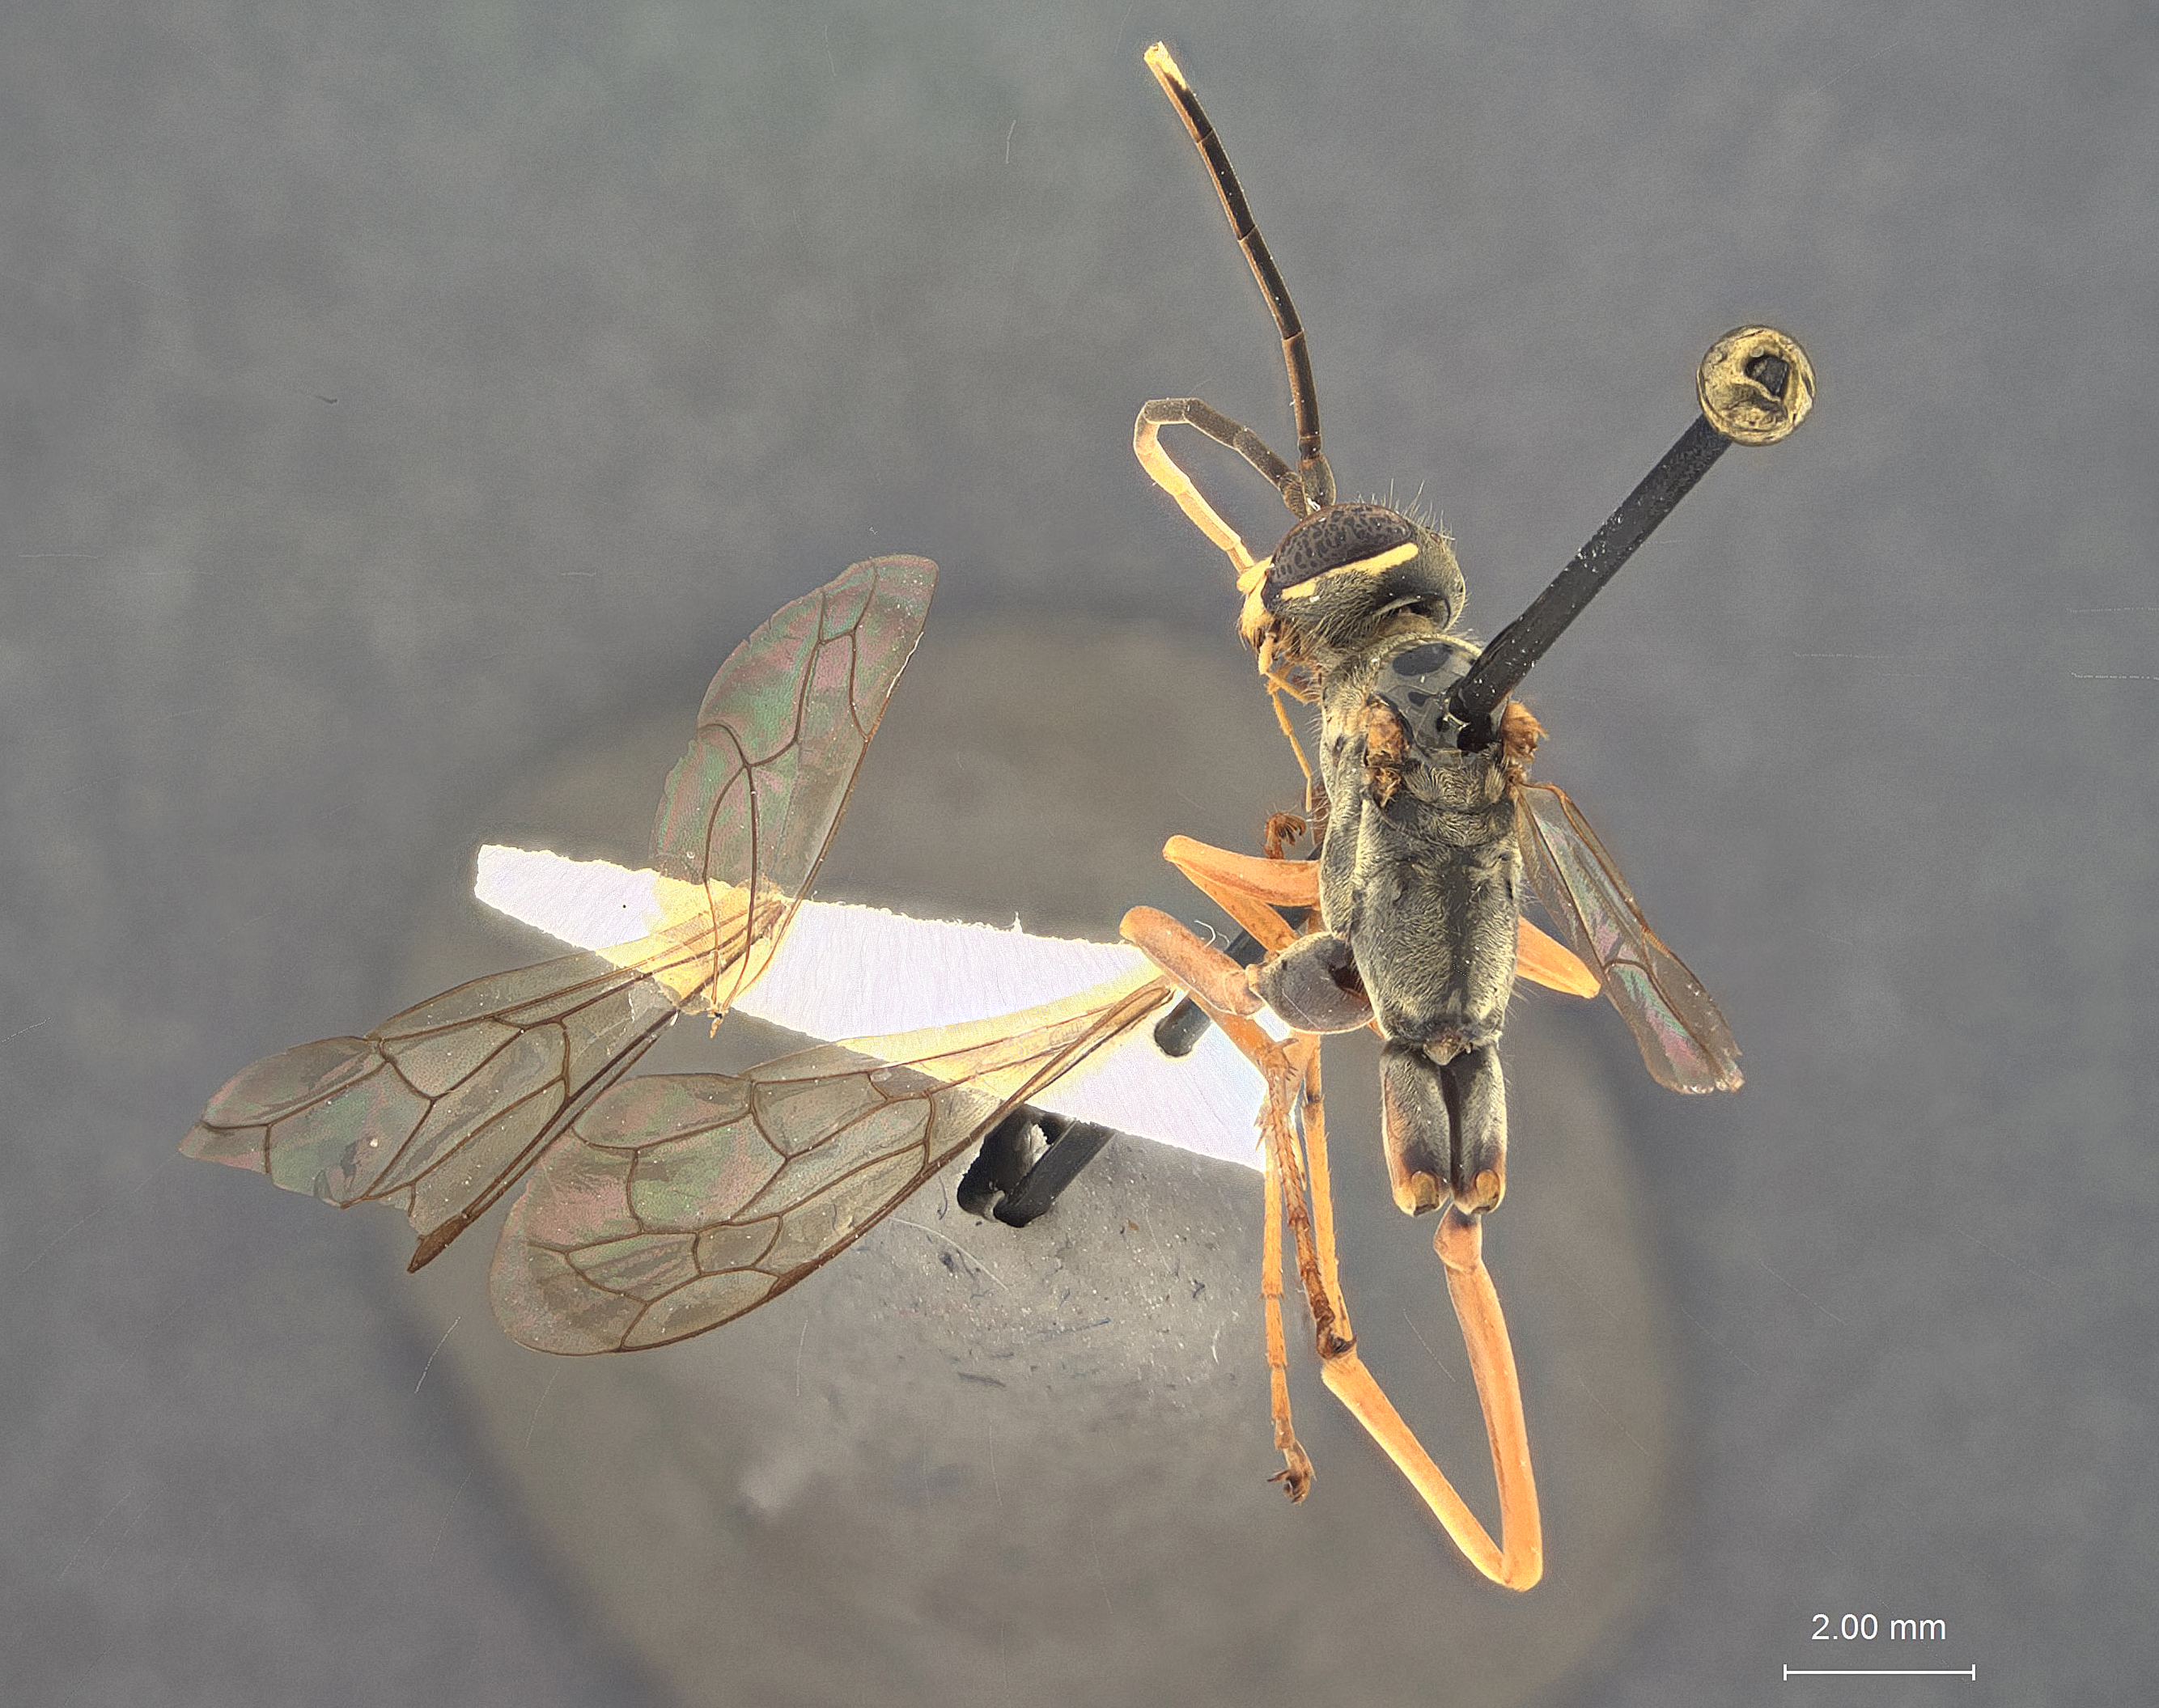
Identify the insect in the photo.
Priocnessus bicuspidus
